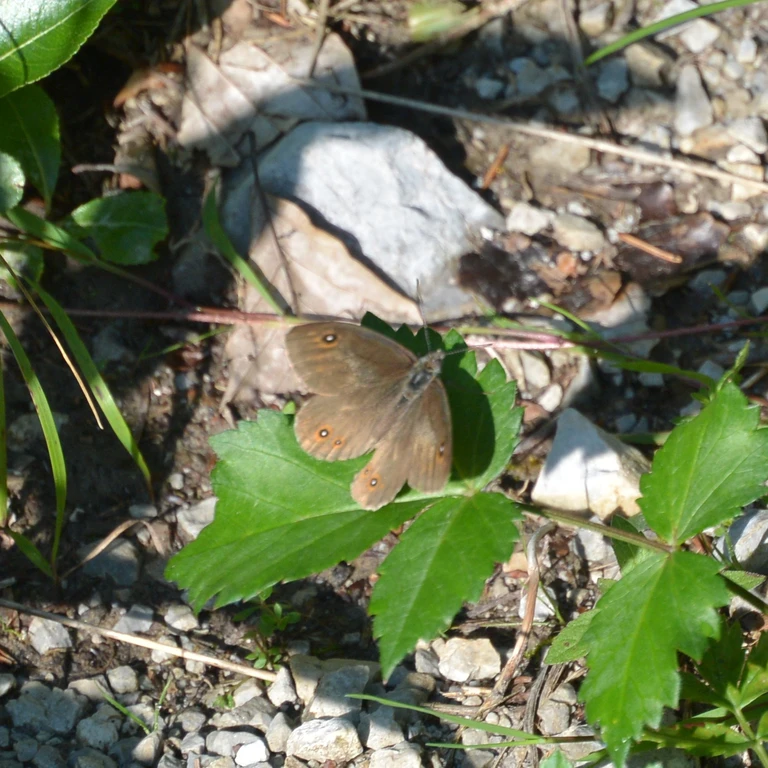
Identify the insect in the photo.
Lasiommata maera (also Pararge maera)
